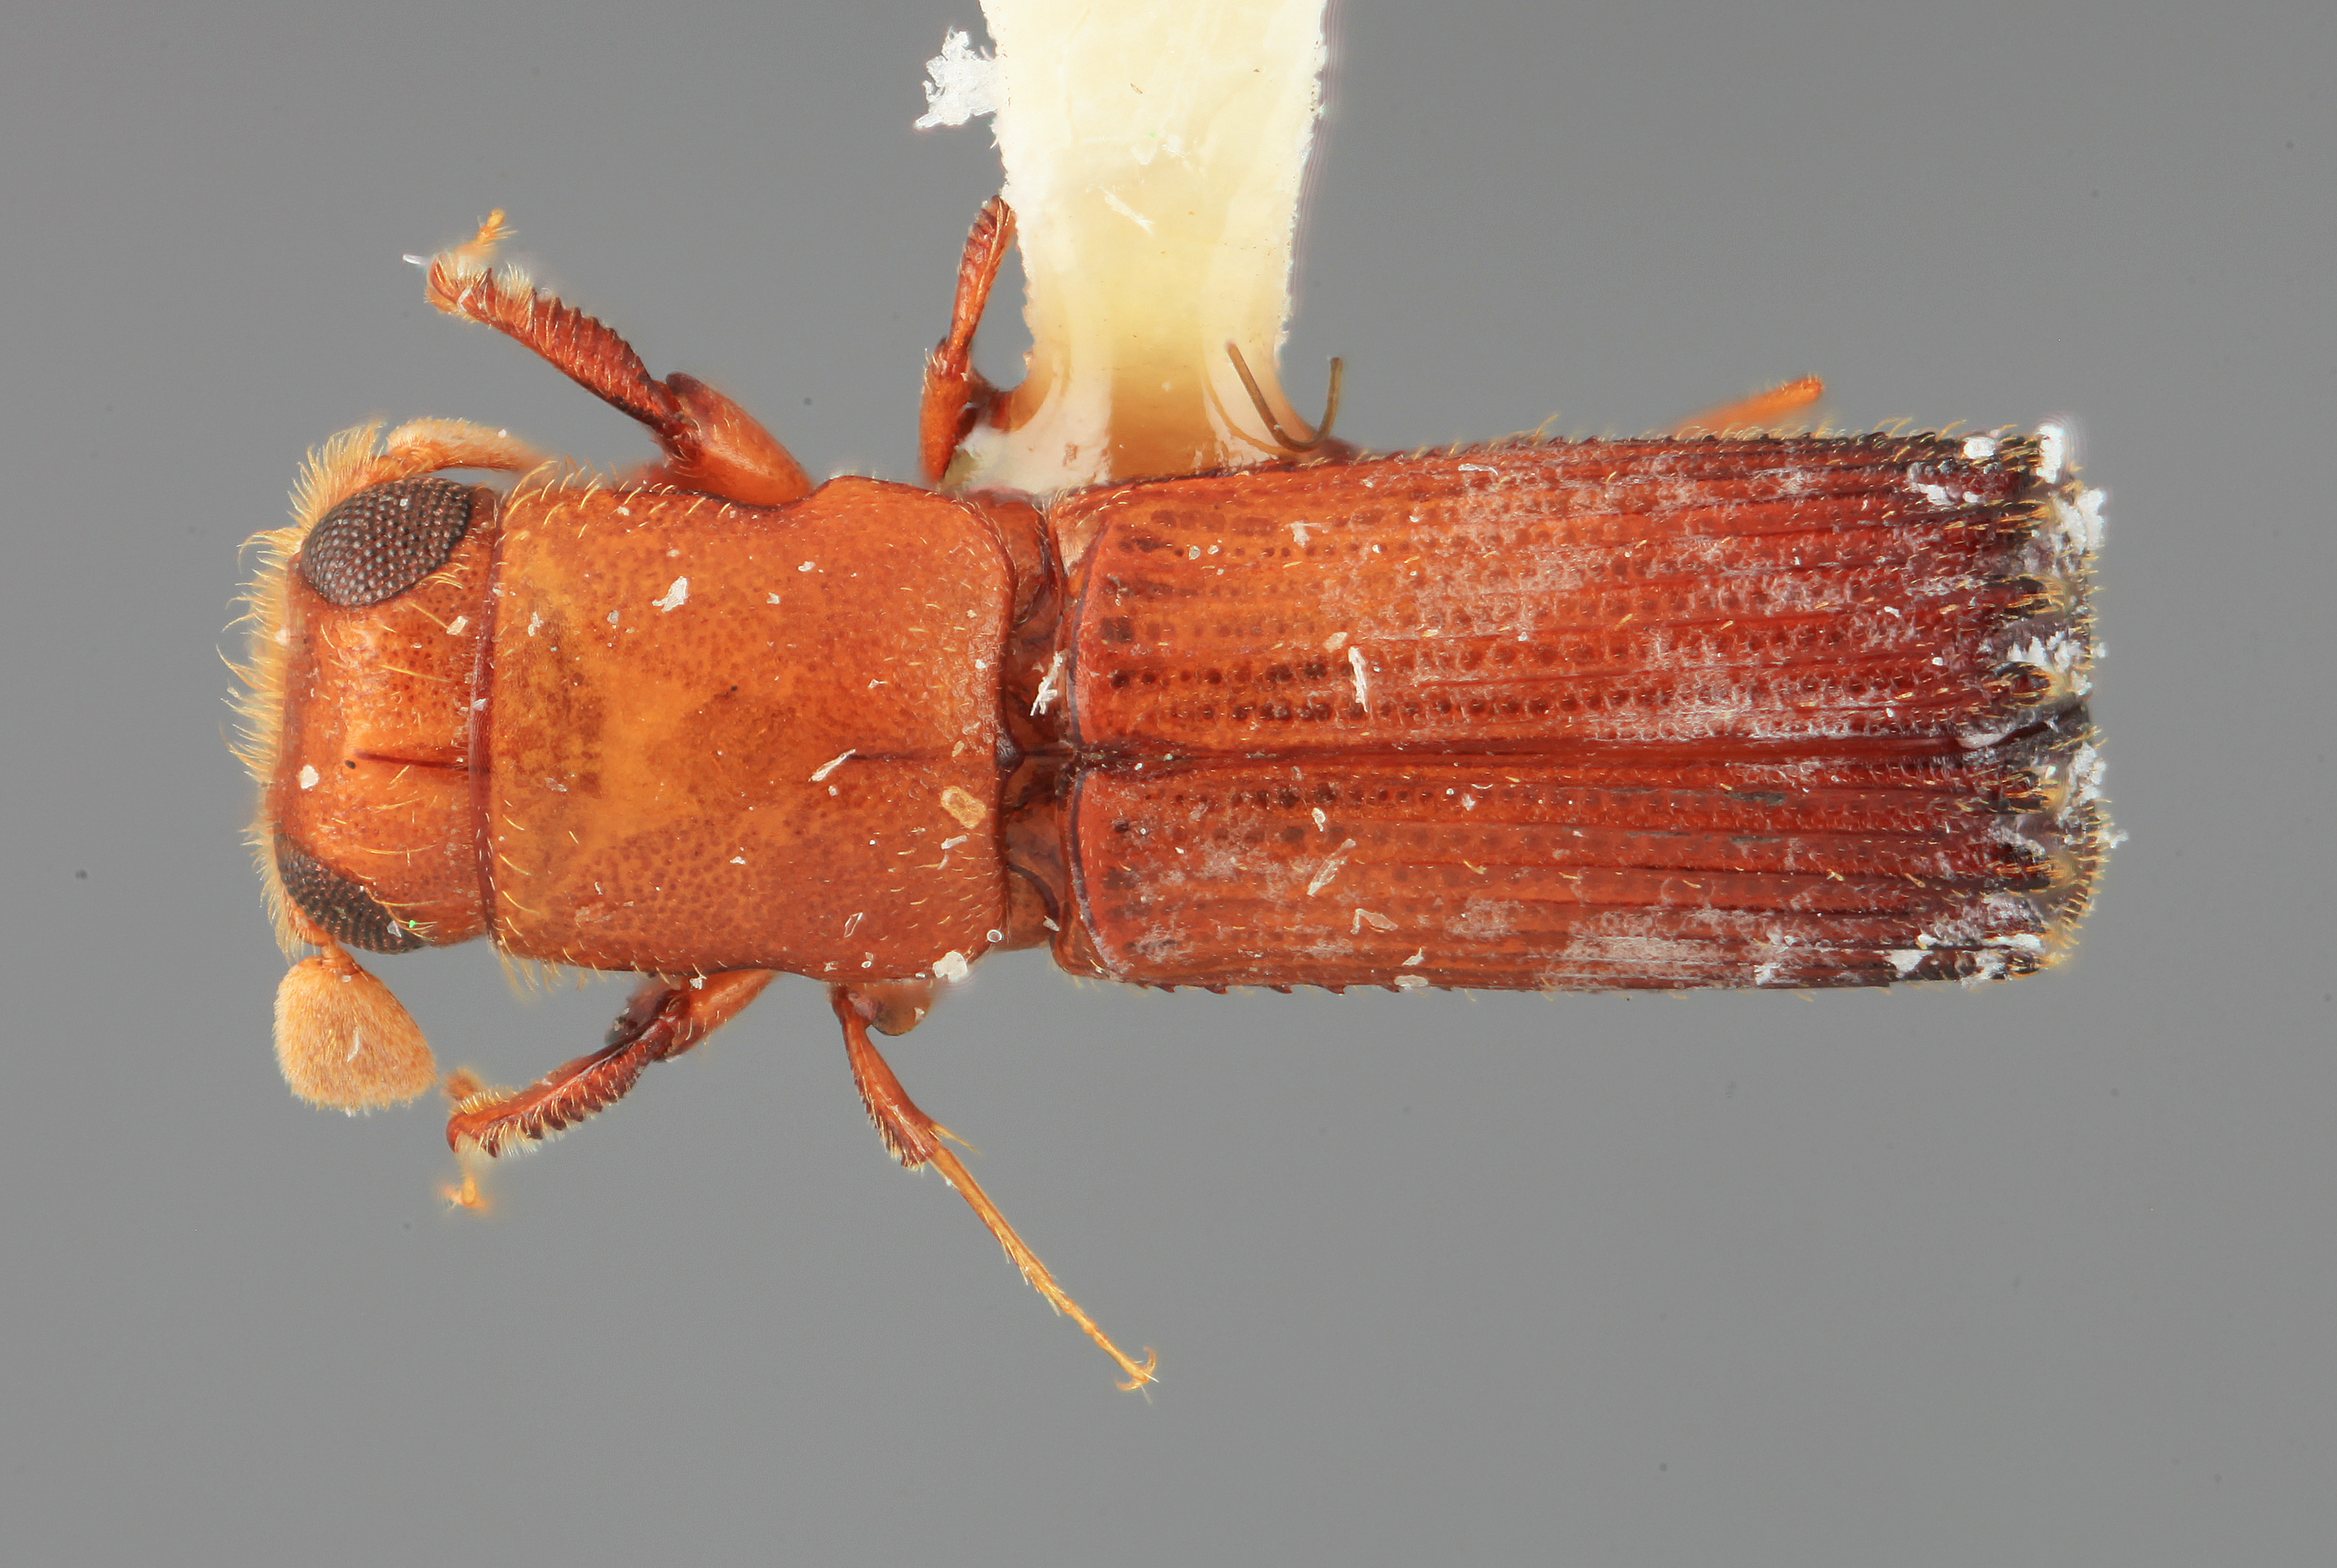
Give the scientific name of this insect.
Platypus abditulus
